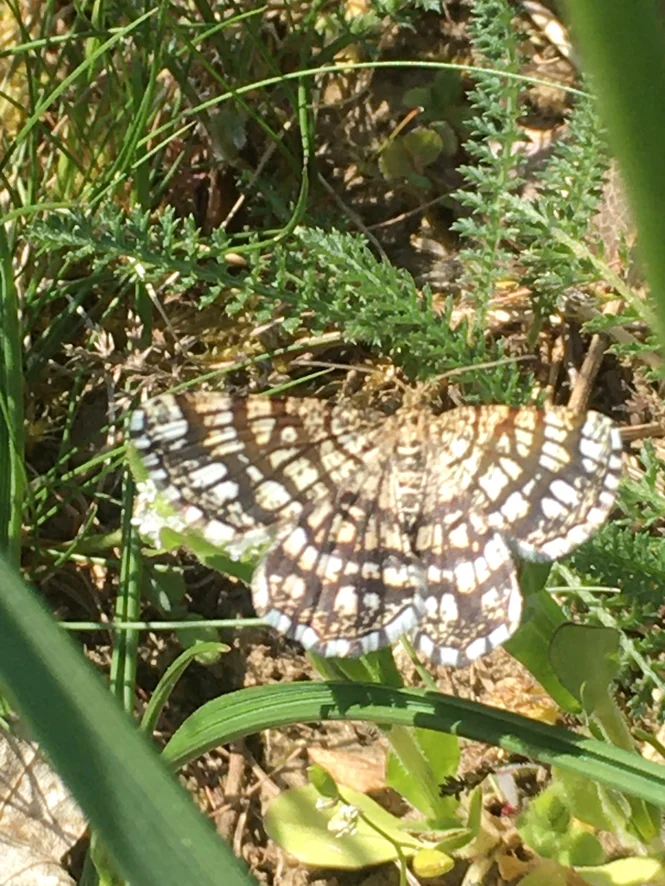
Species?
Chiasmia clathrata
